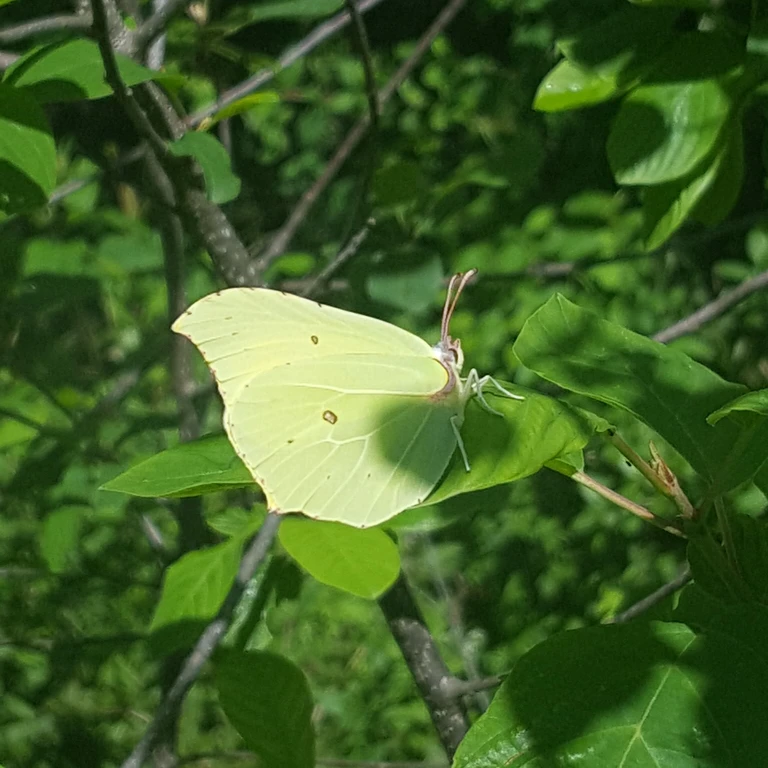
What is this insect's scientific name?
Gonepteryx rhamni
